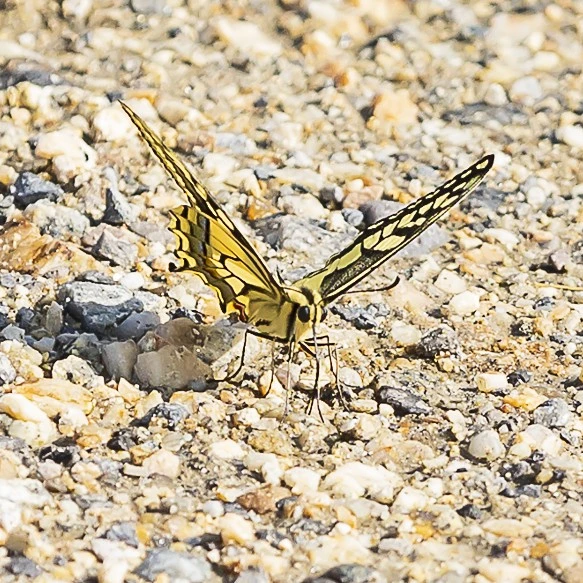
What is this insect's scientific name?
Papilio machaon
